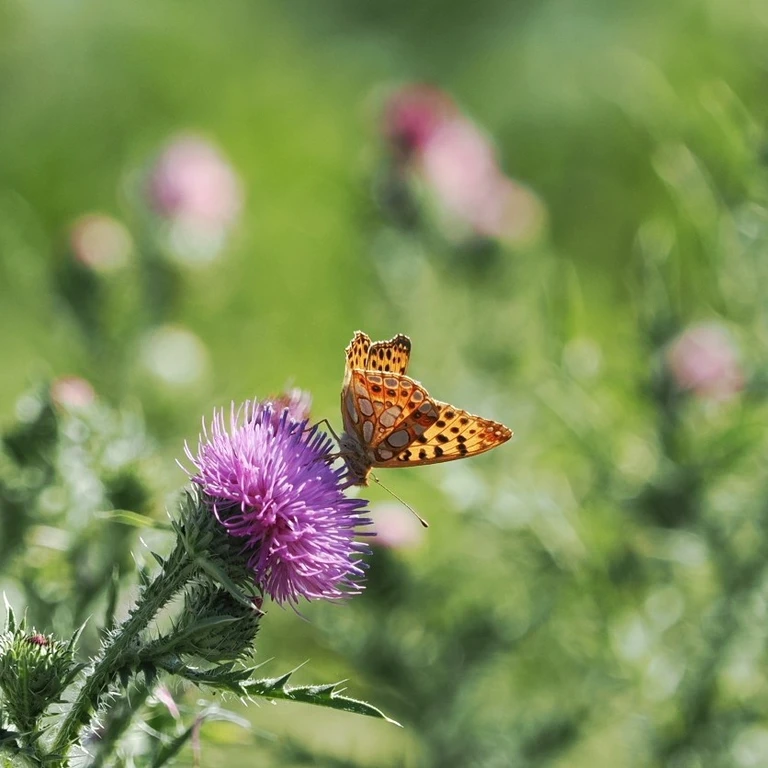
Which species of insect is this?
Issoria lathonia
